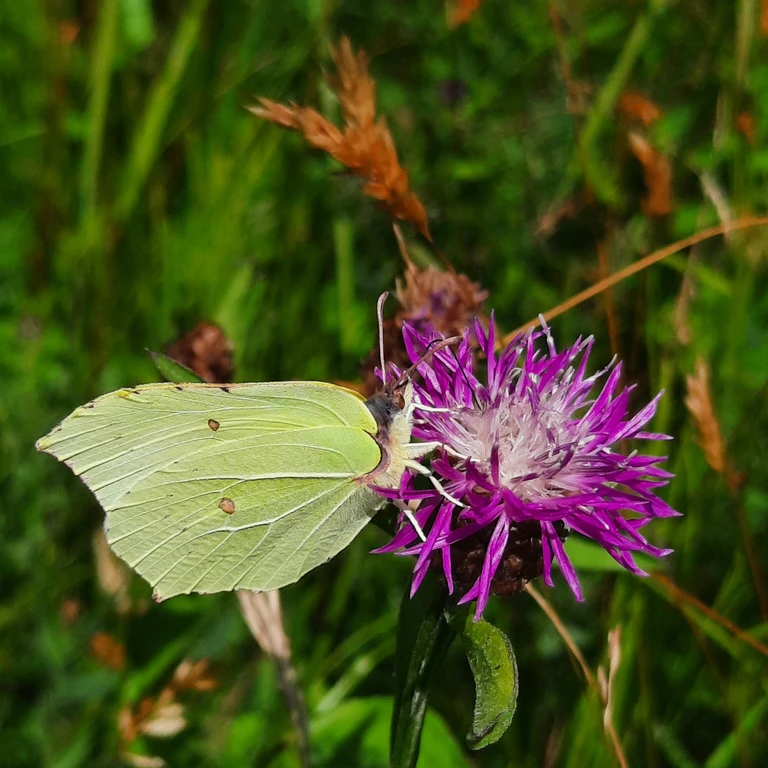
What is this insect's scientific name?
Gonepteryx rhamni
